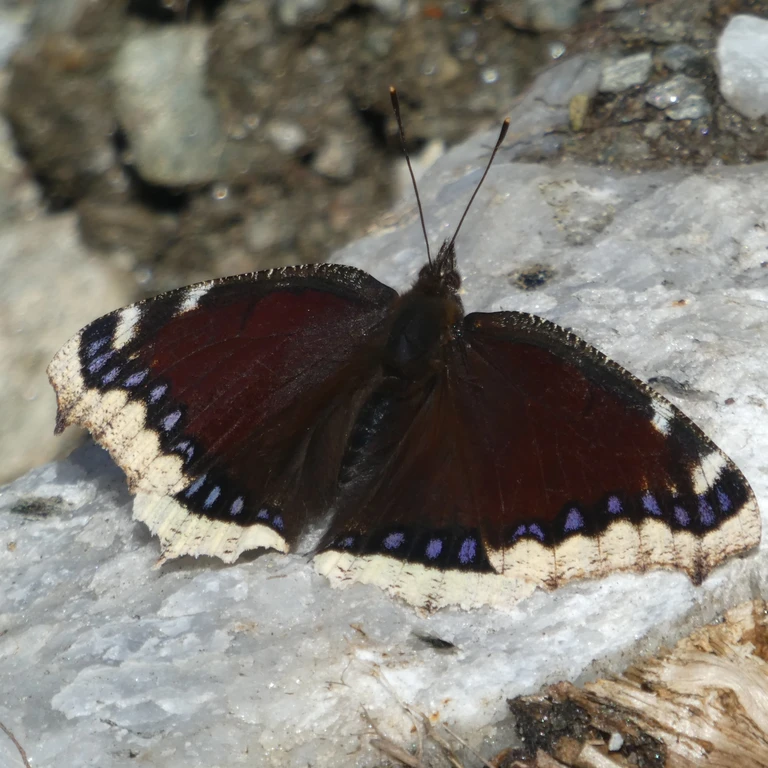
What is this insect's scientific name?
Nymphalis antiopa
